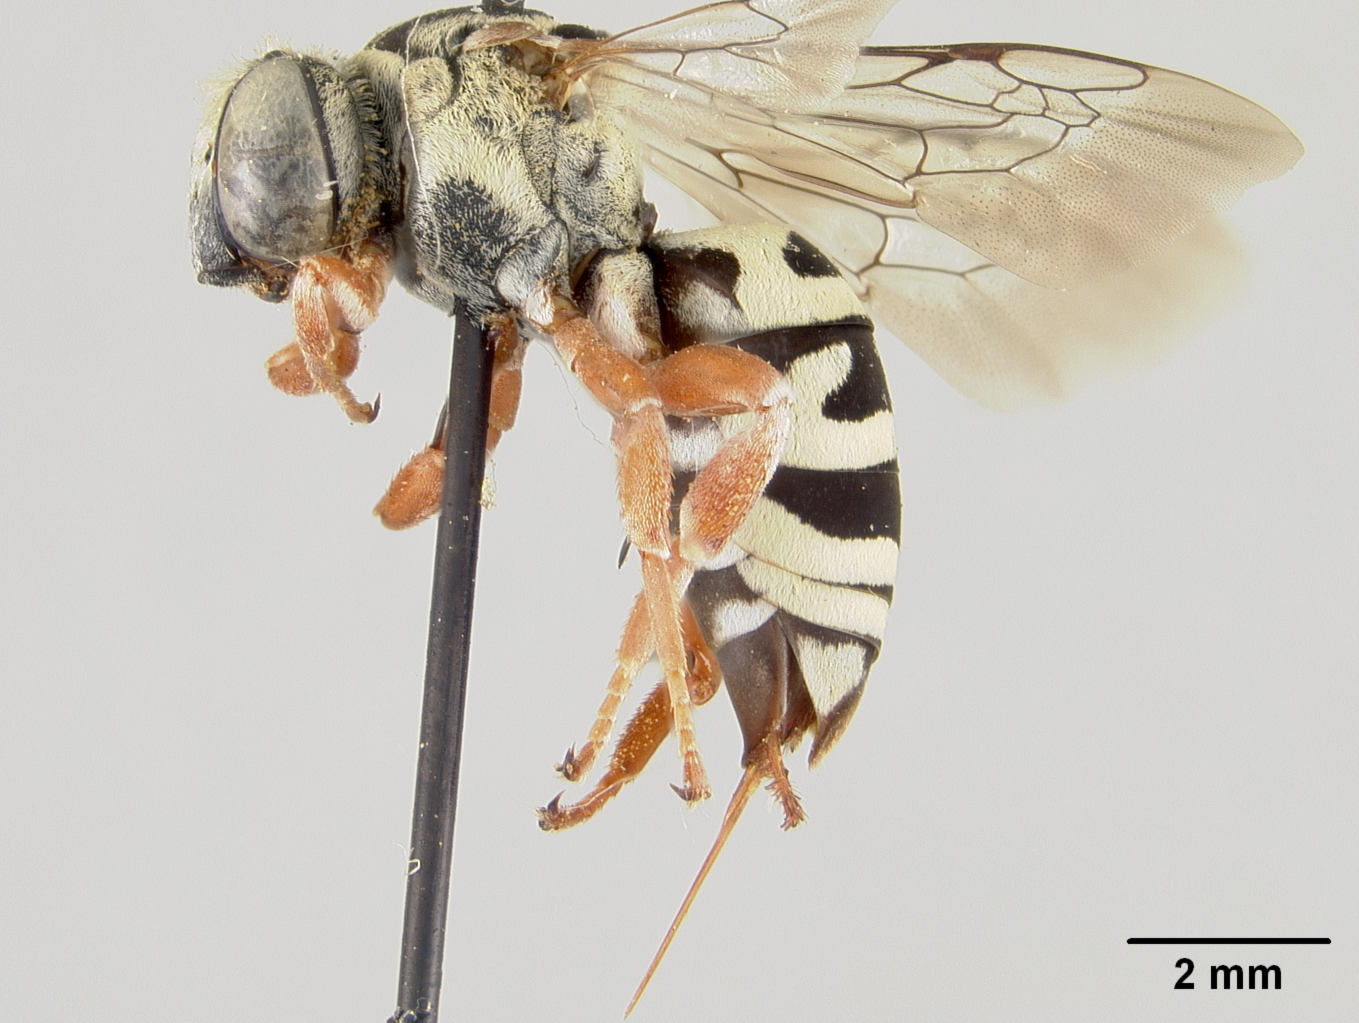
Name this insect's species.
Triepeolus cyclurus
